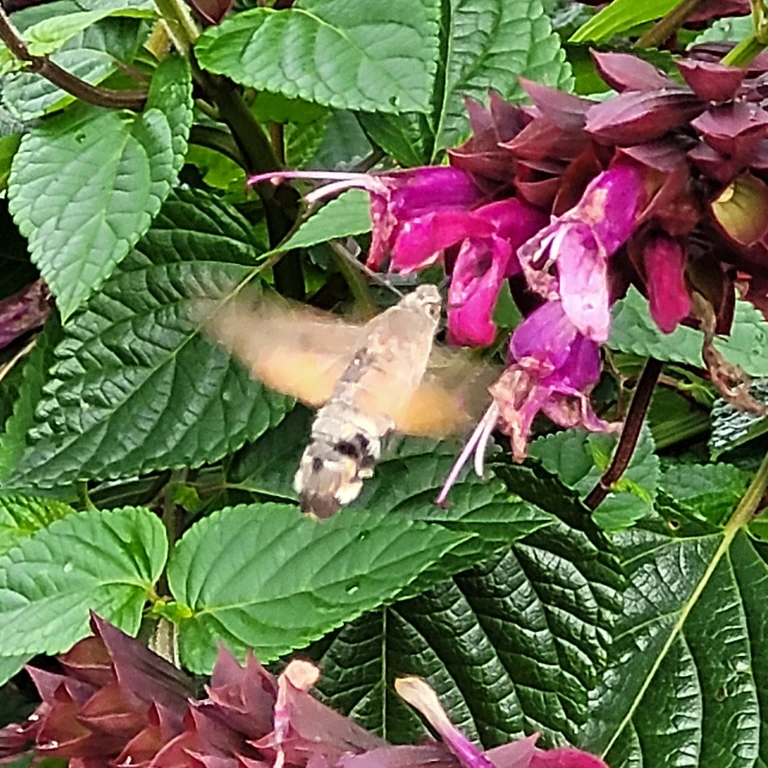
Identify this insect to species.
Macroglossum stellatarum
